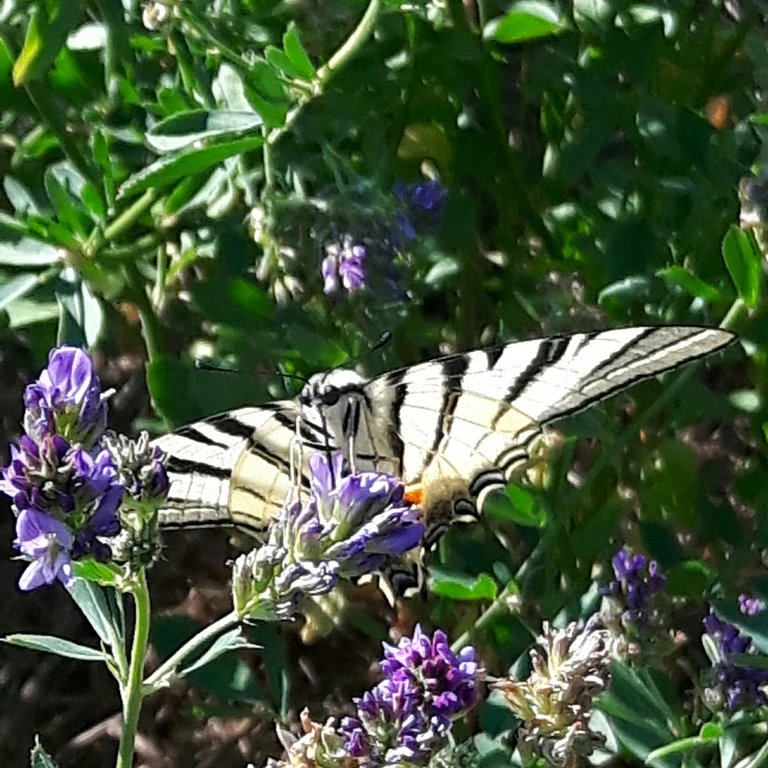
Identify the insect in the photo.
Iphiclides podalirius
